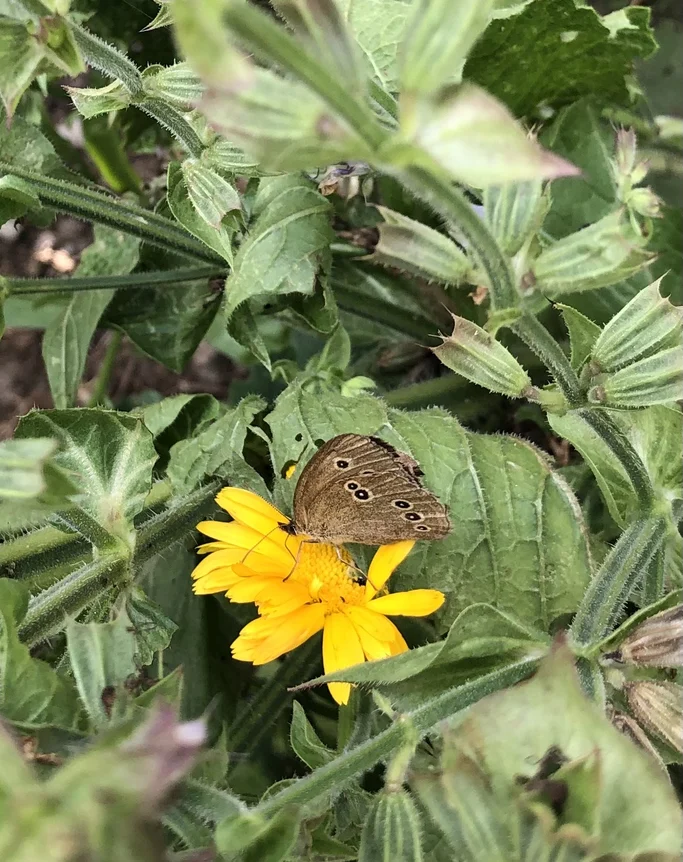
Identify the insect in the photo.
Aphantopus hyperantus
